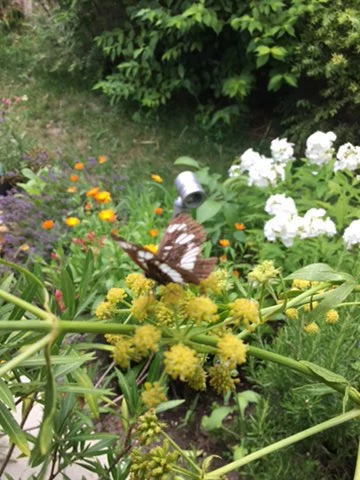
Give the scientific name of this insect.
Neptis rivularis
